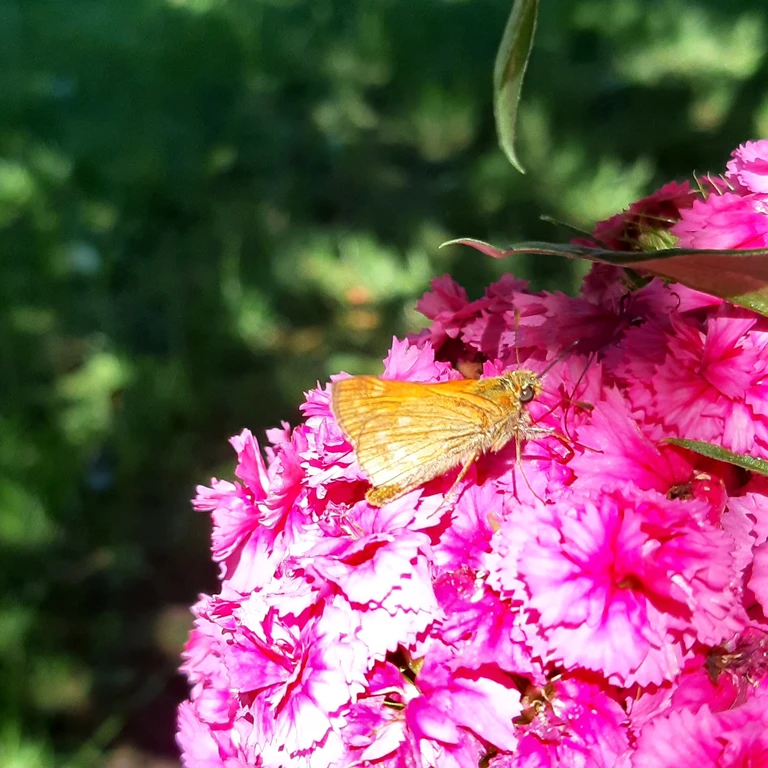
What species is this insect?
Ochlodes sylvanus (also Ochlodes venata)
